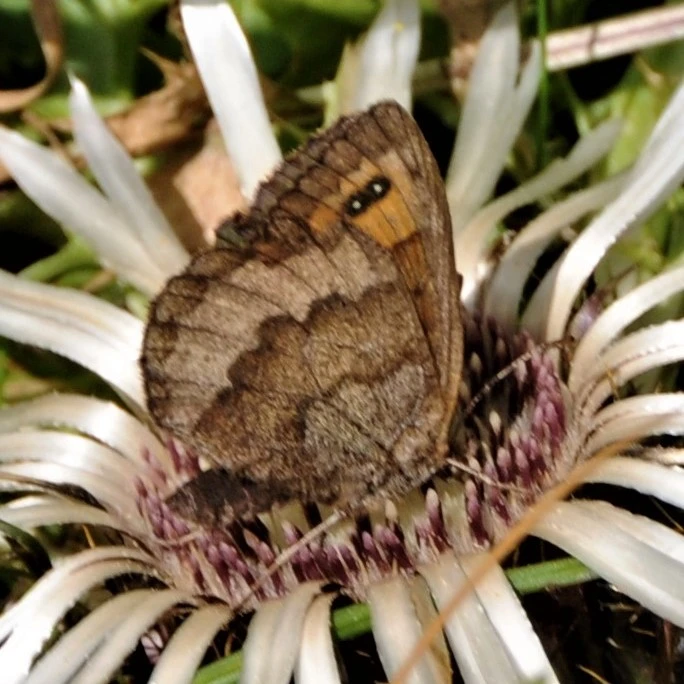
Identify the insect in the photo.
Erebia pronoe
